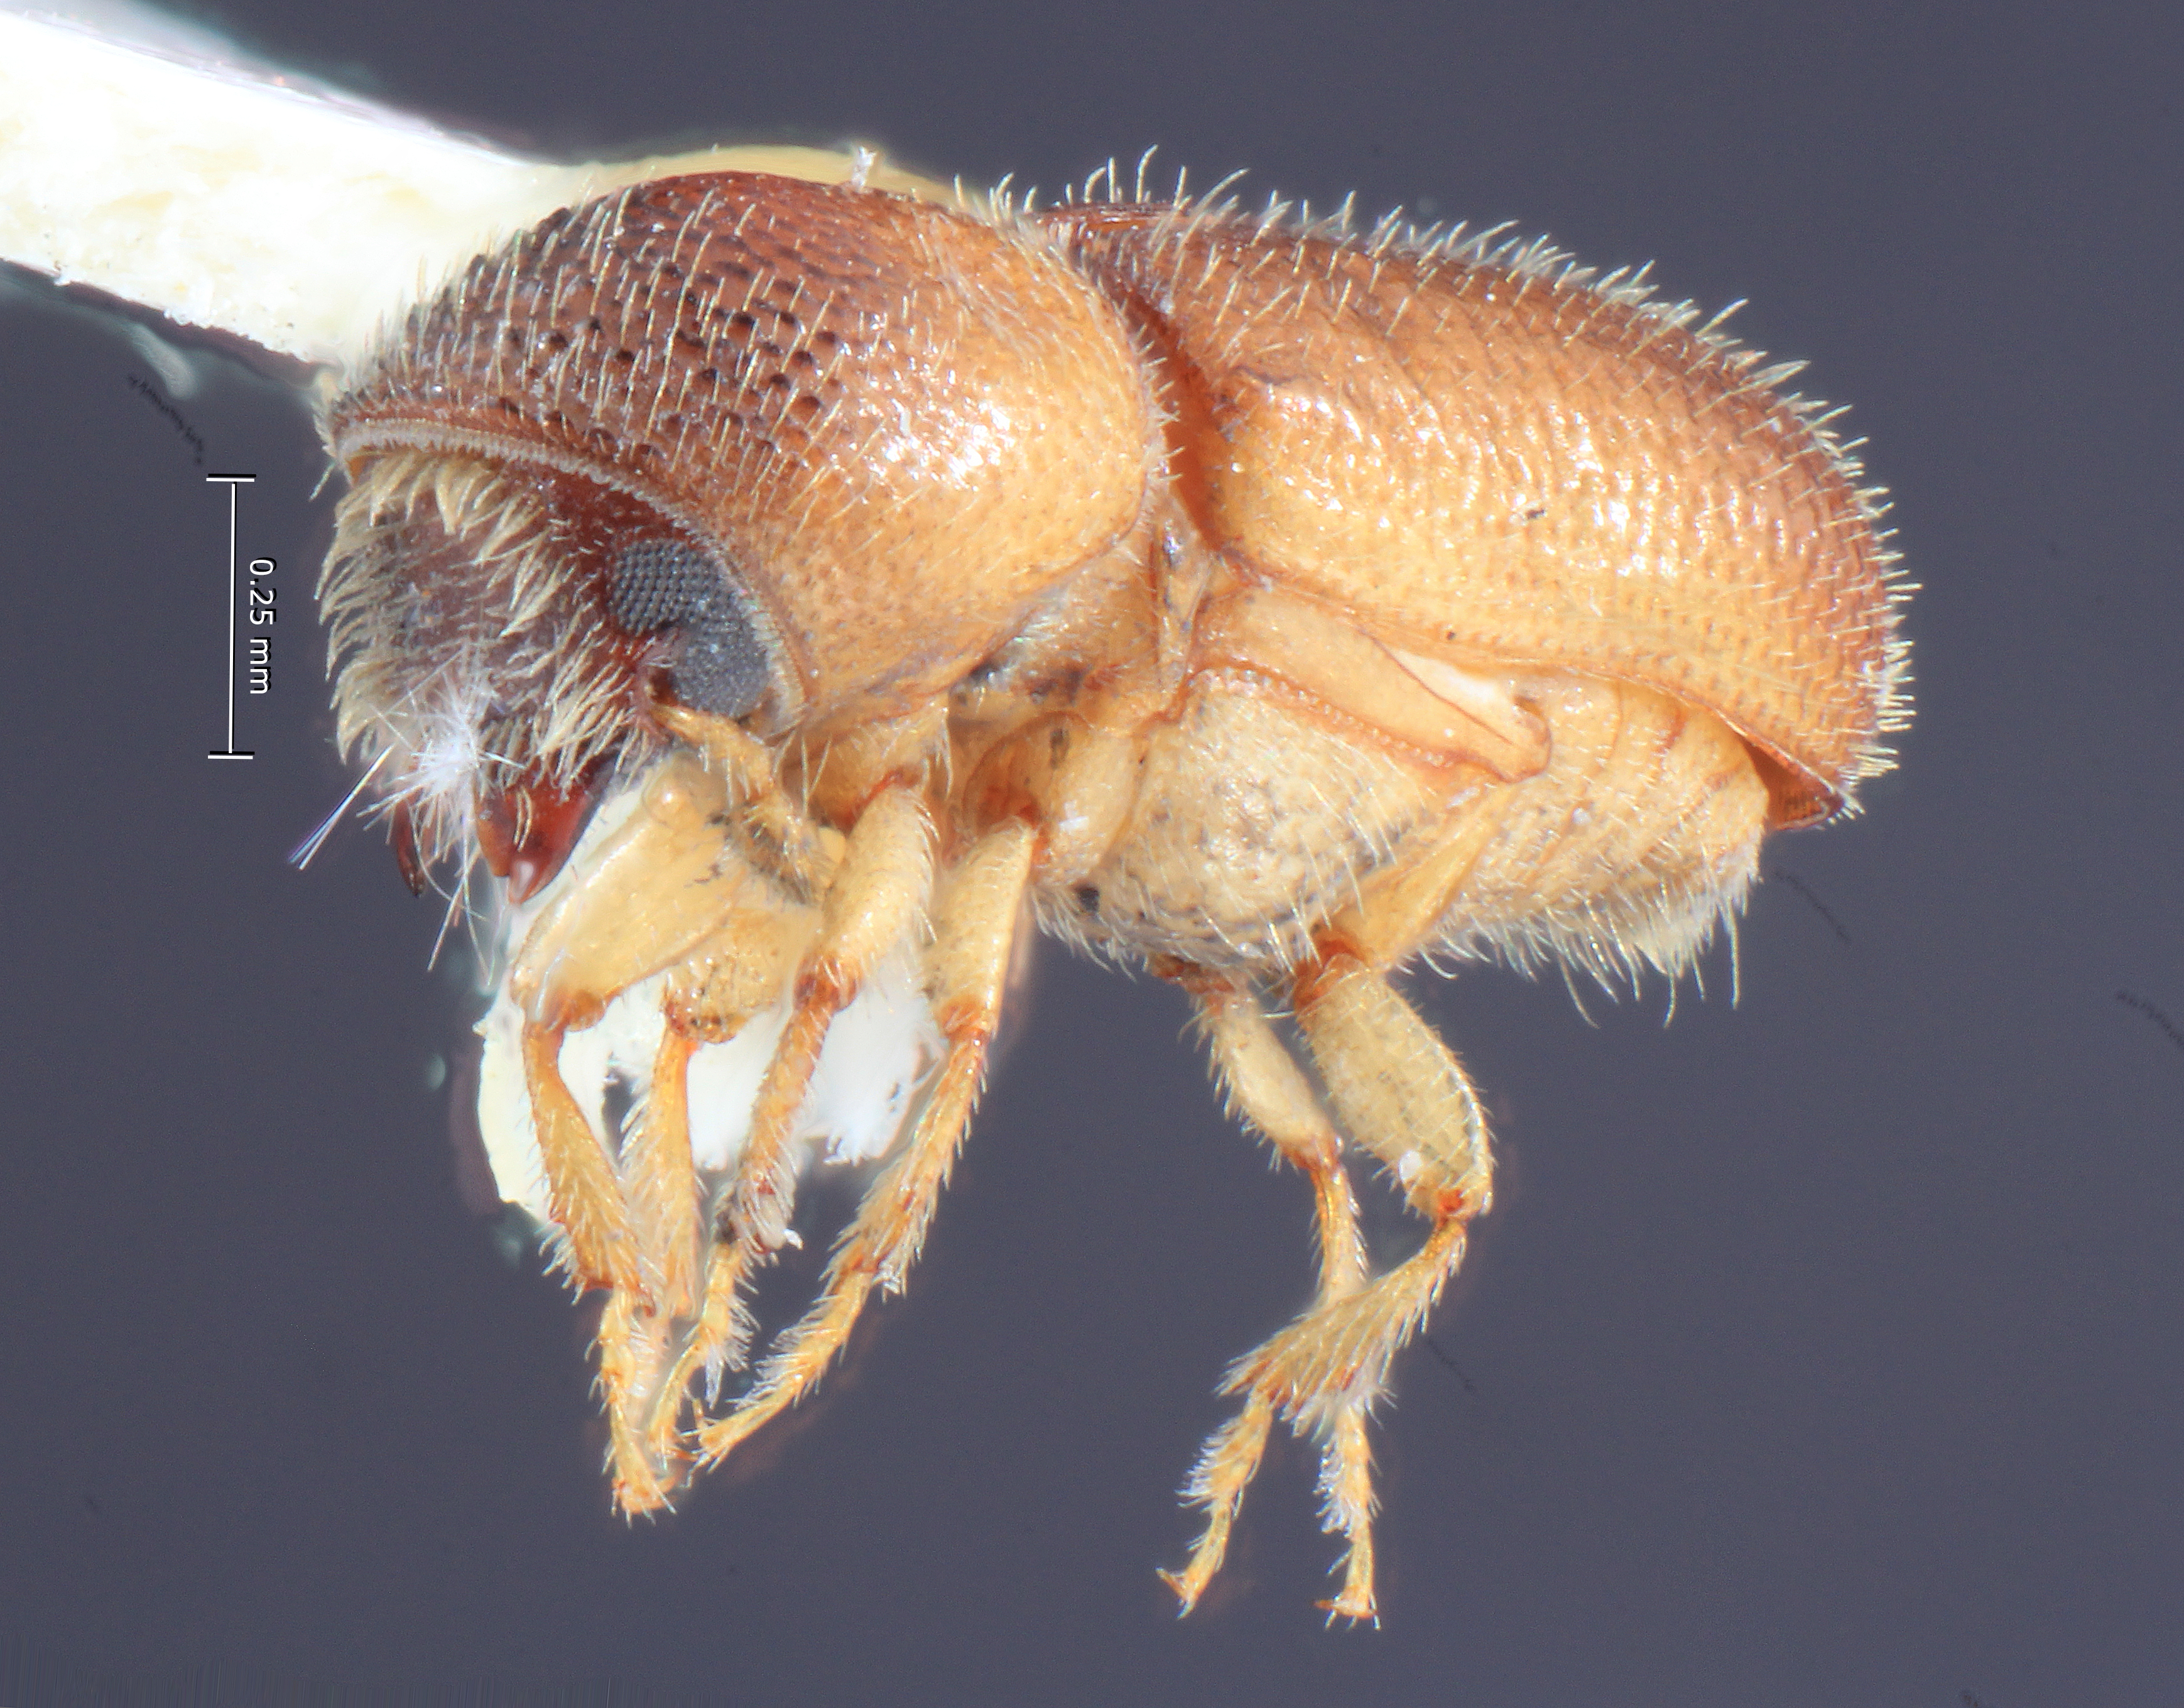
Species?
Dendroterus resolutus
